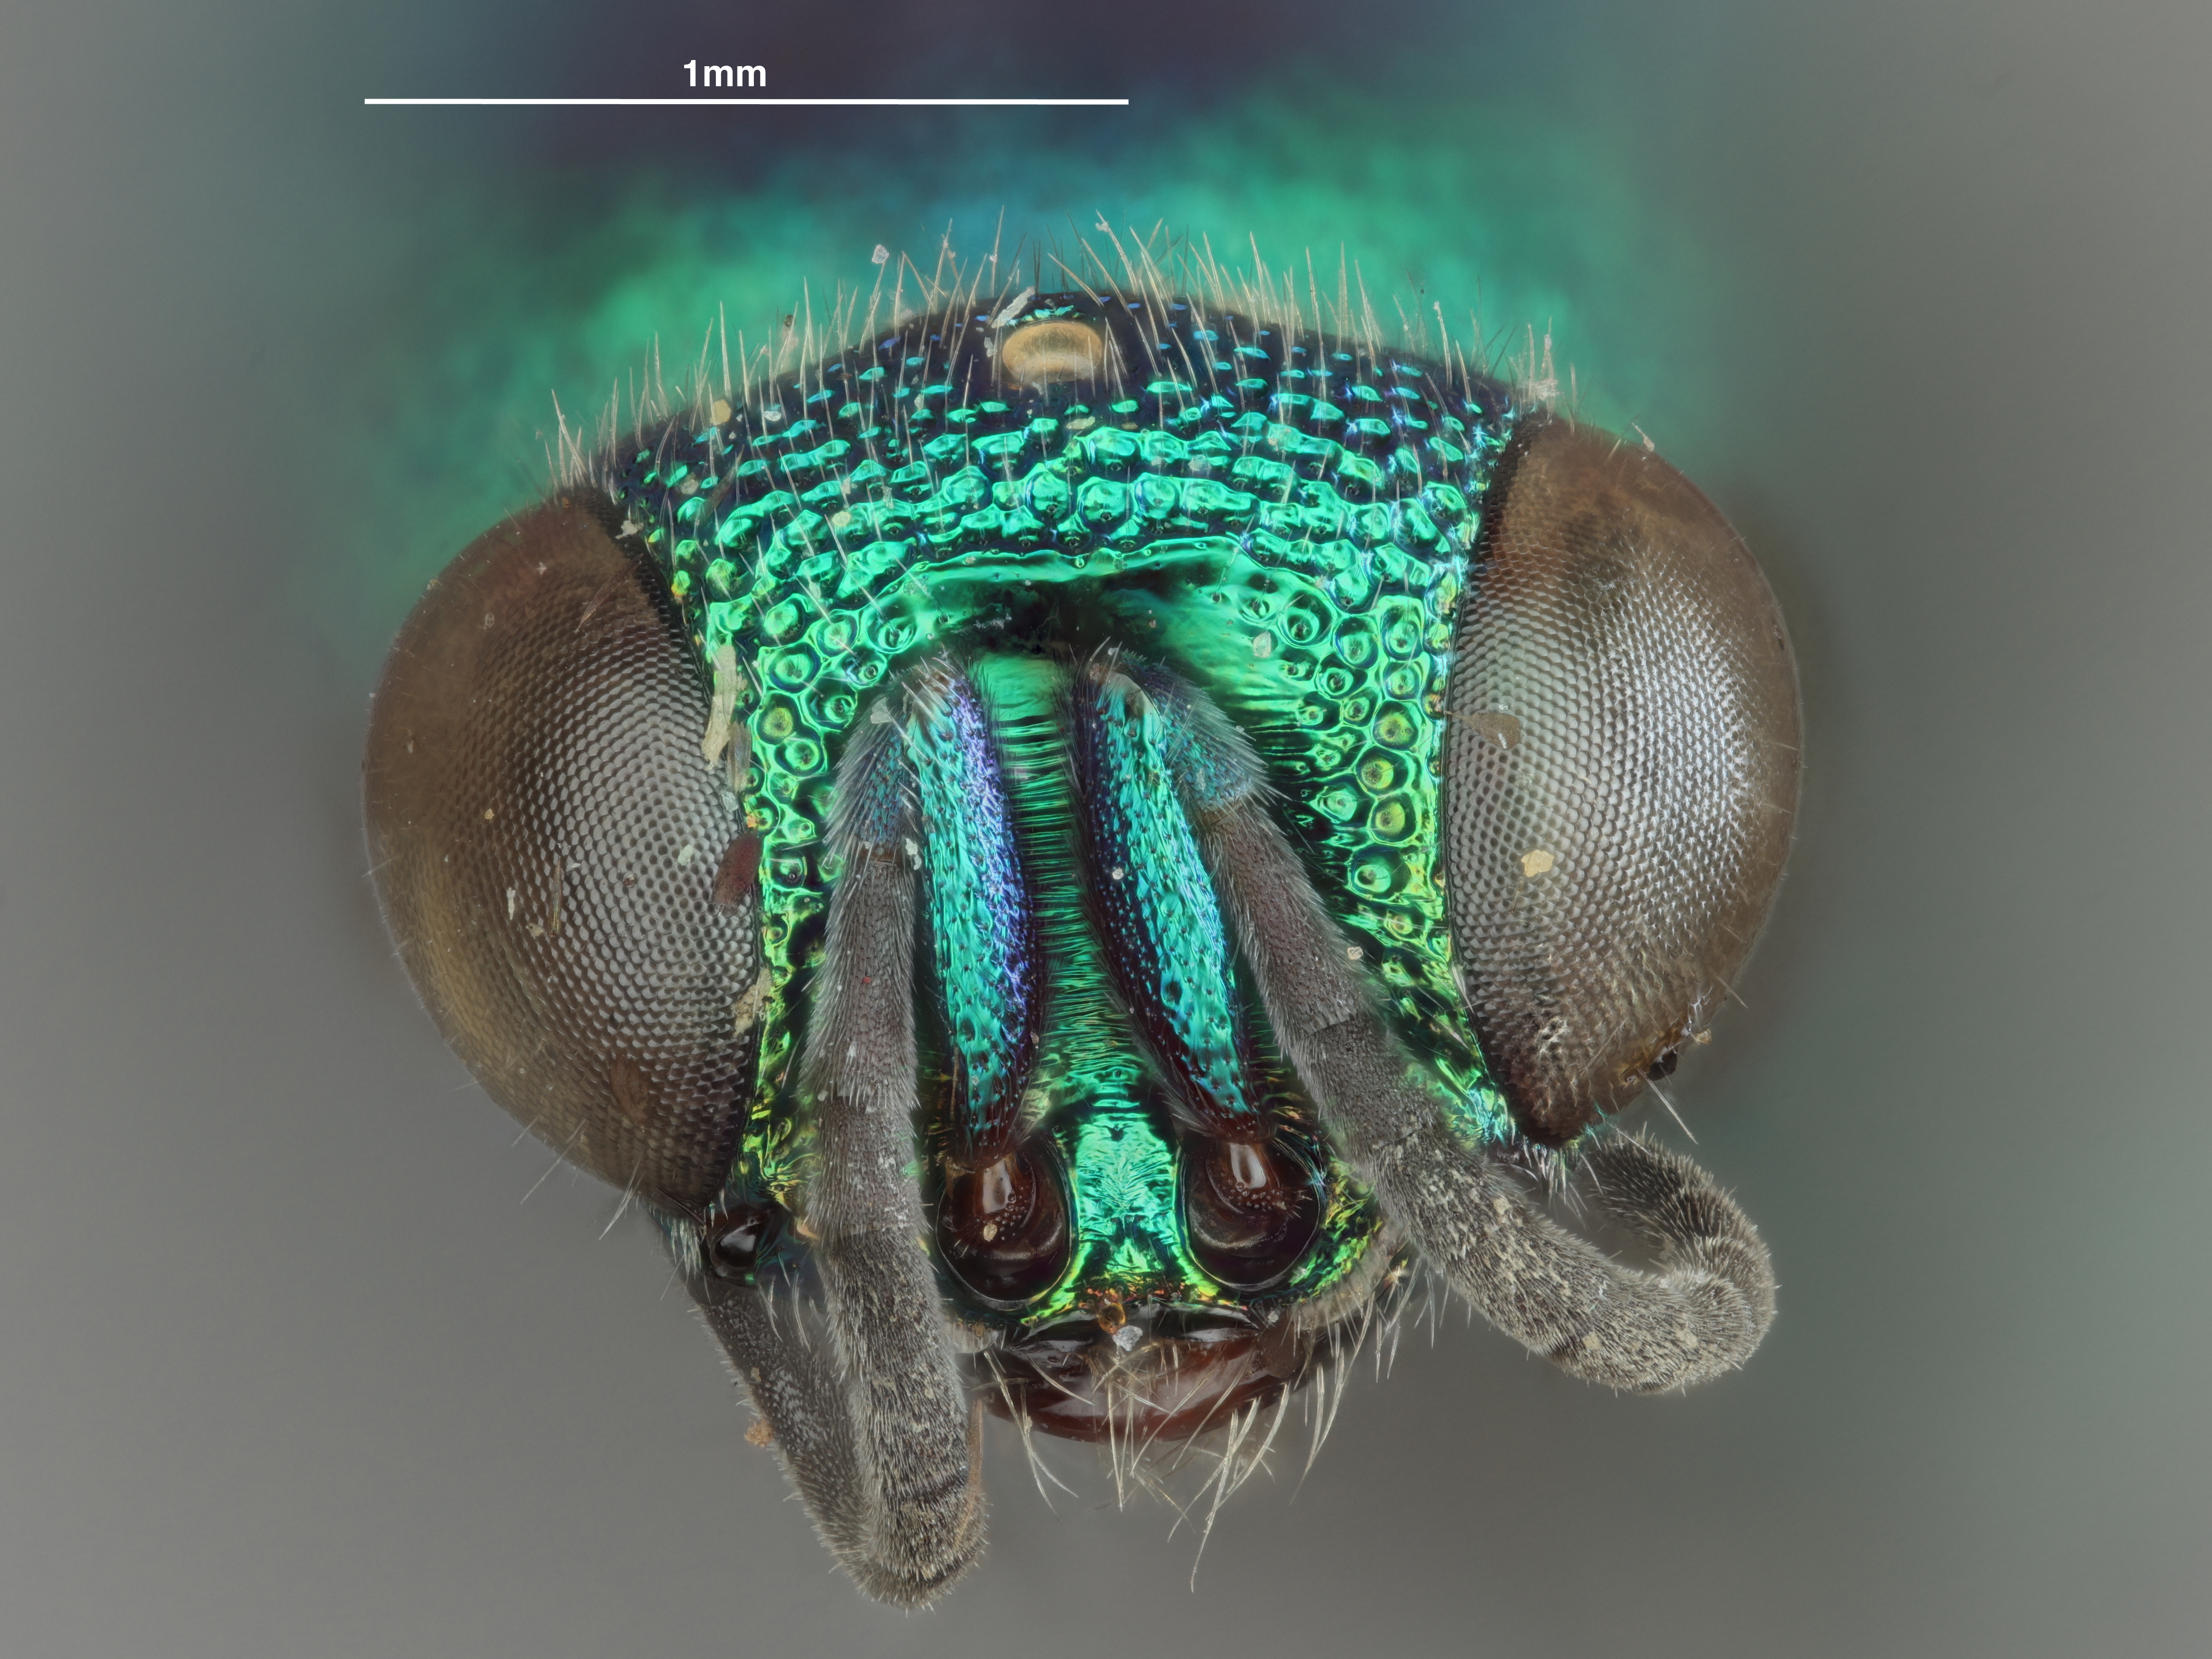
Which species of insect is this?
Hedychridium tayabicum
